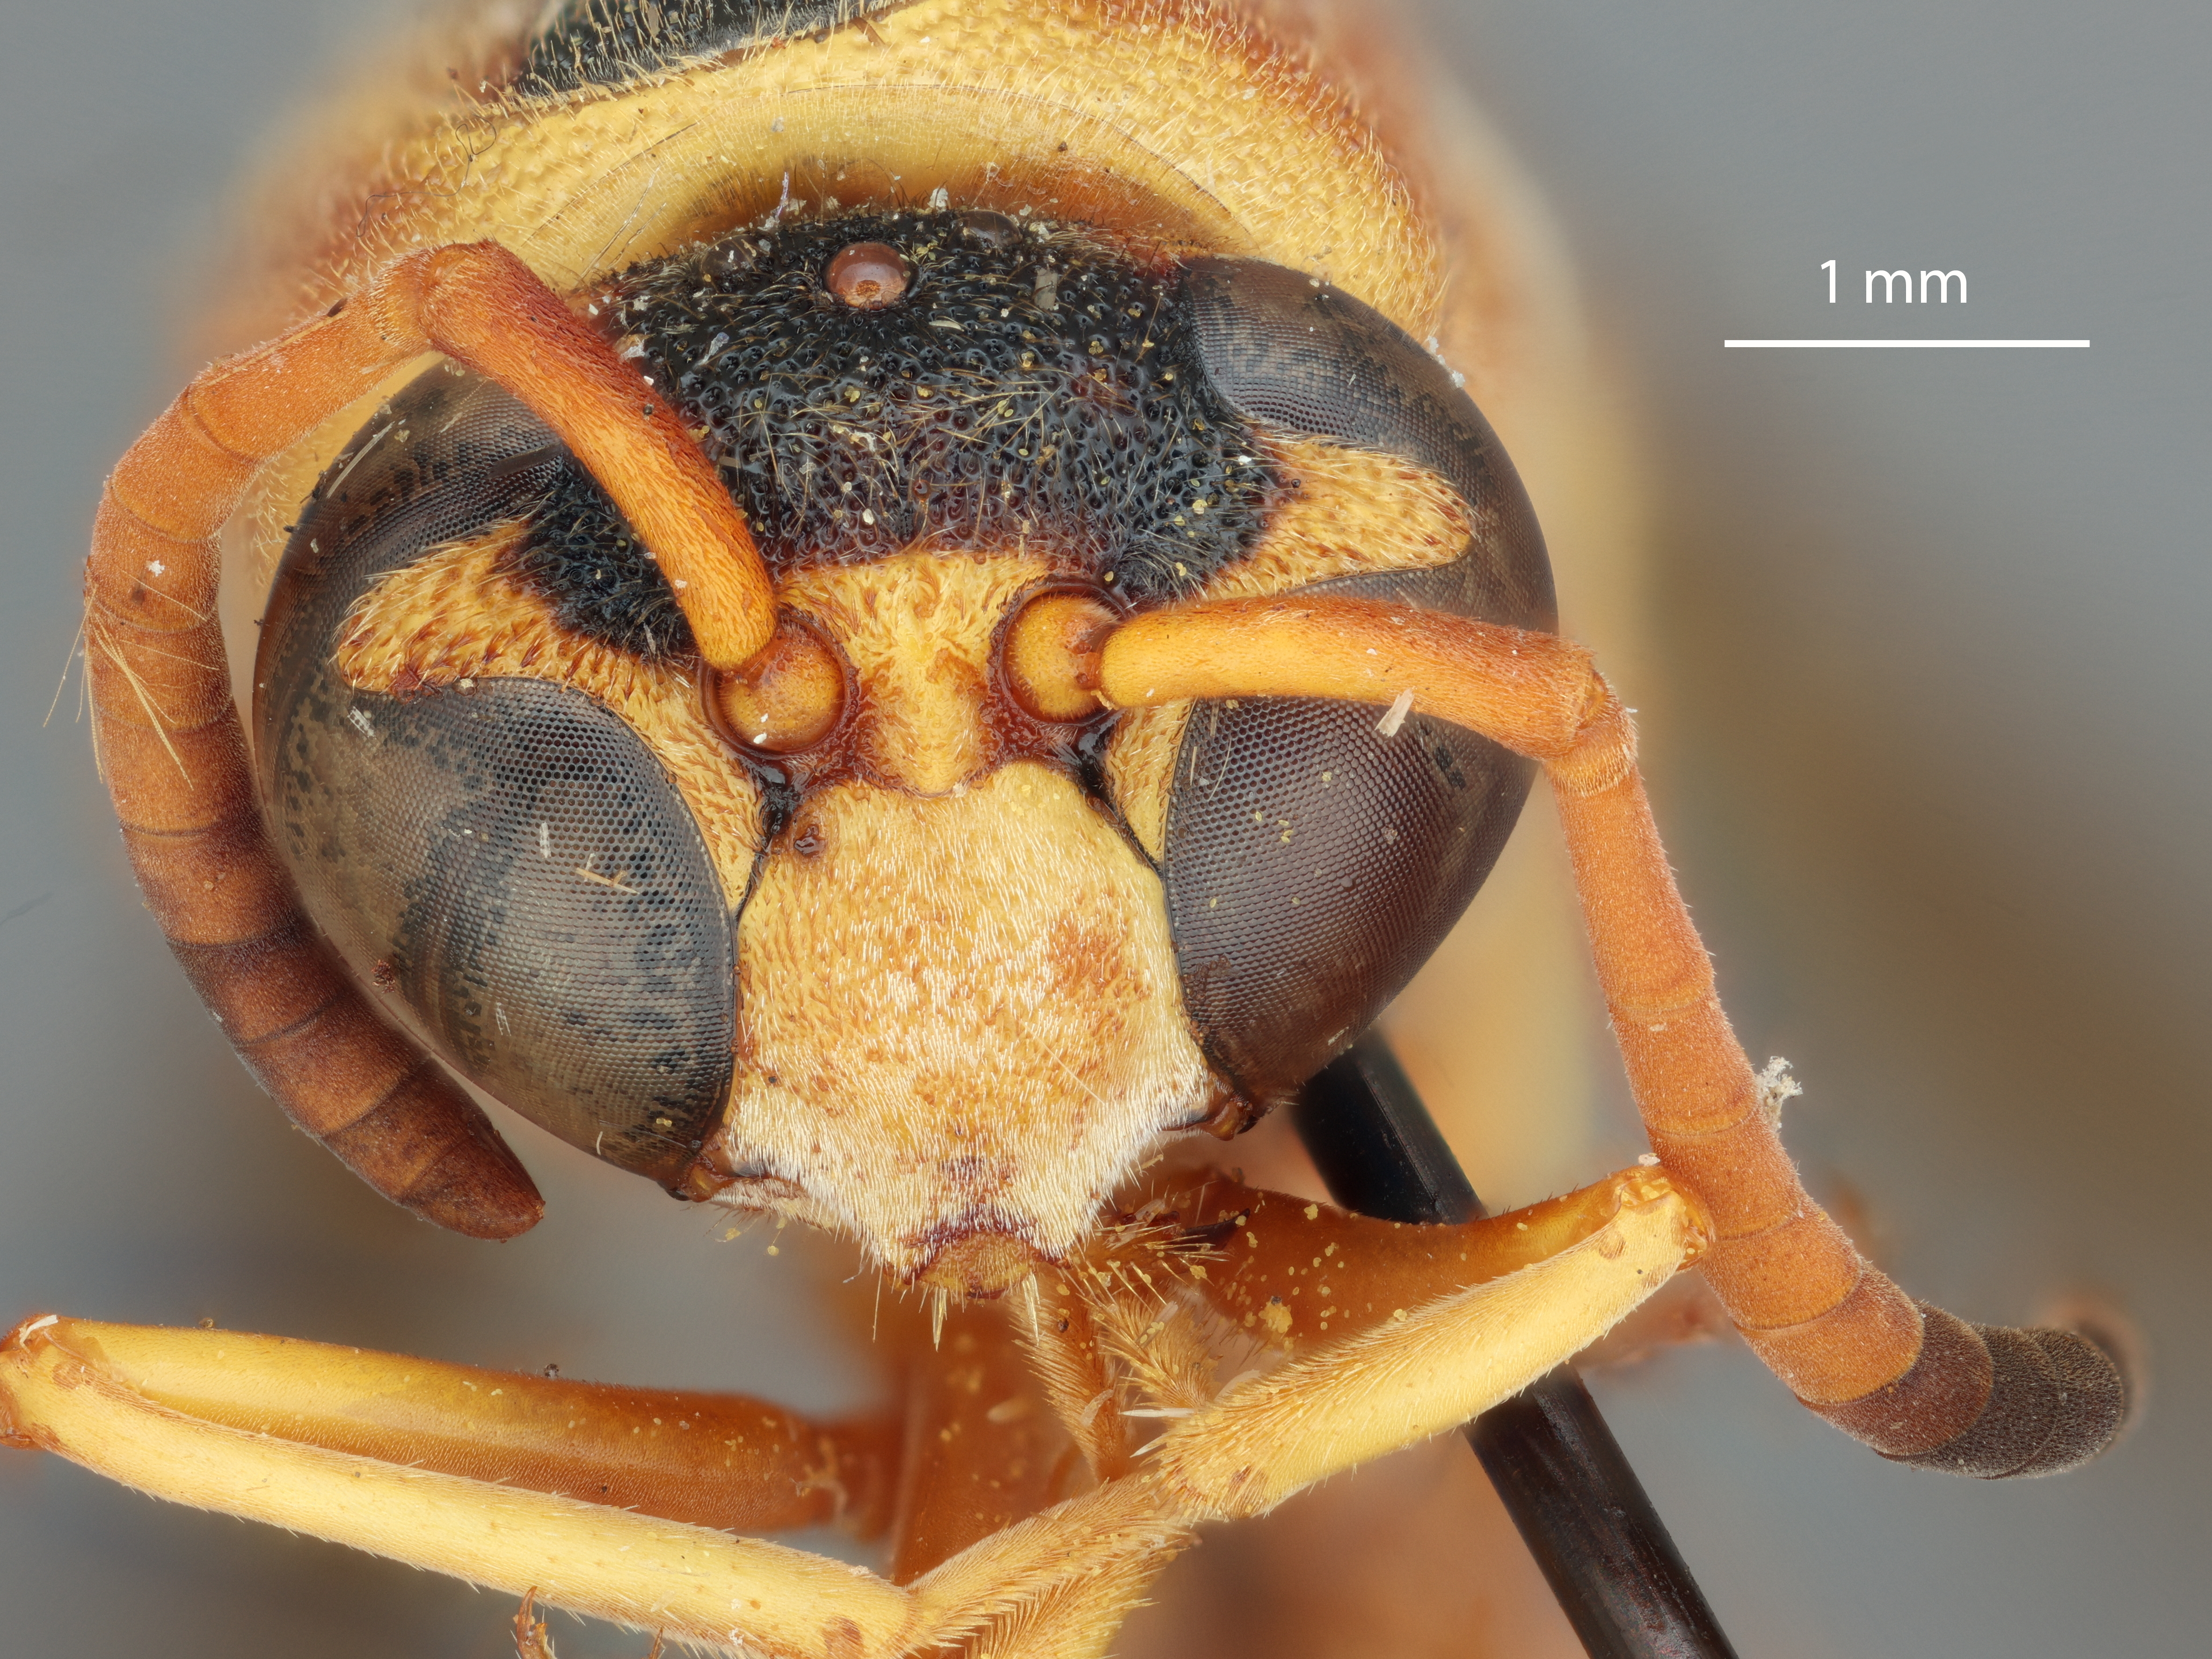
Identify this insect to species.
Eumenes belfragei
